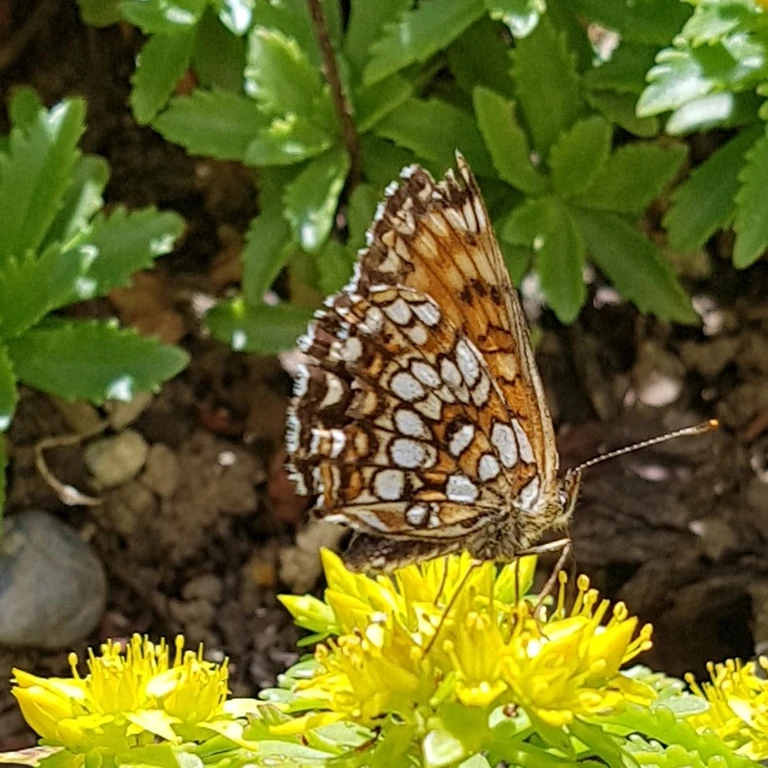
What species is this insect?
Melitaea diamina
